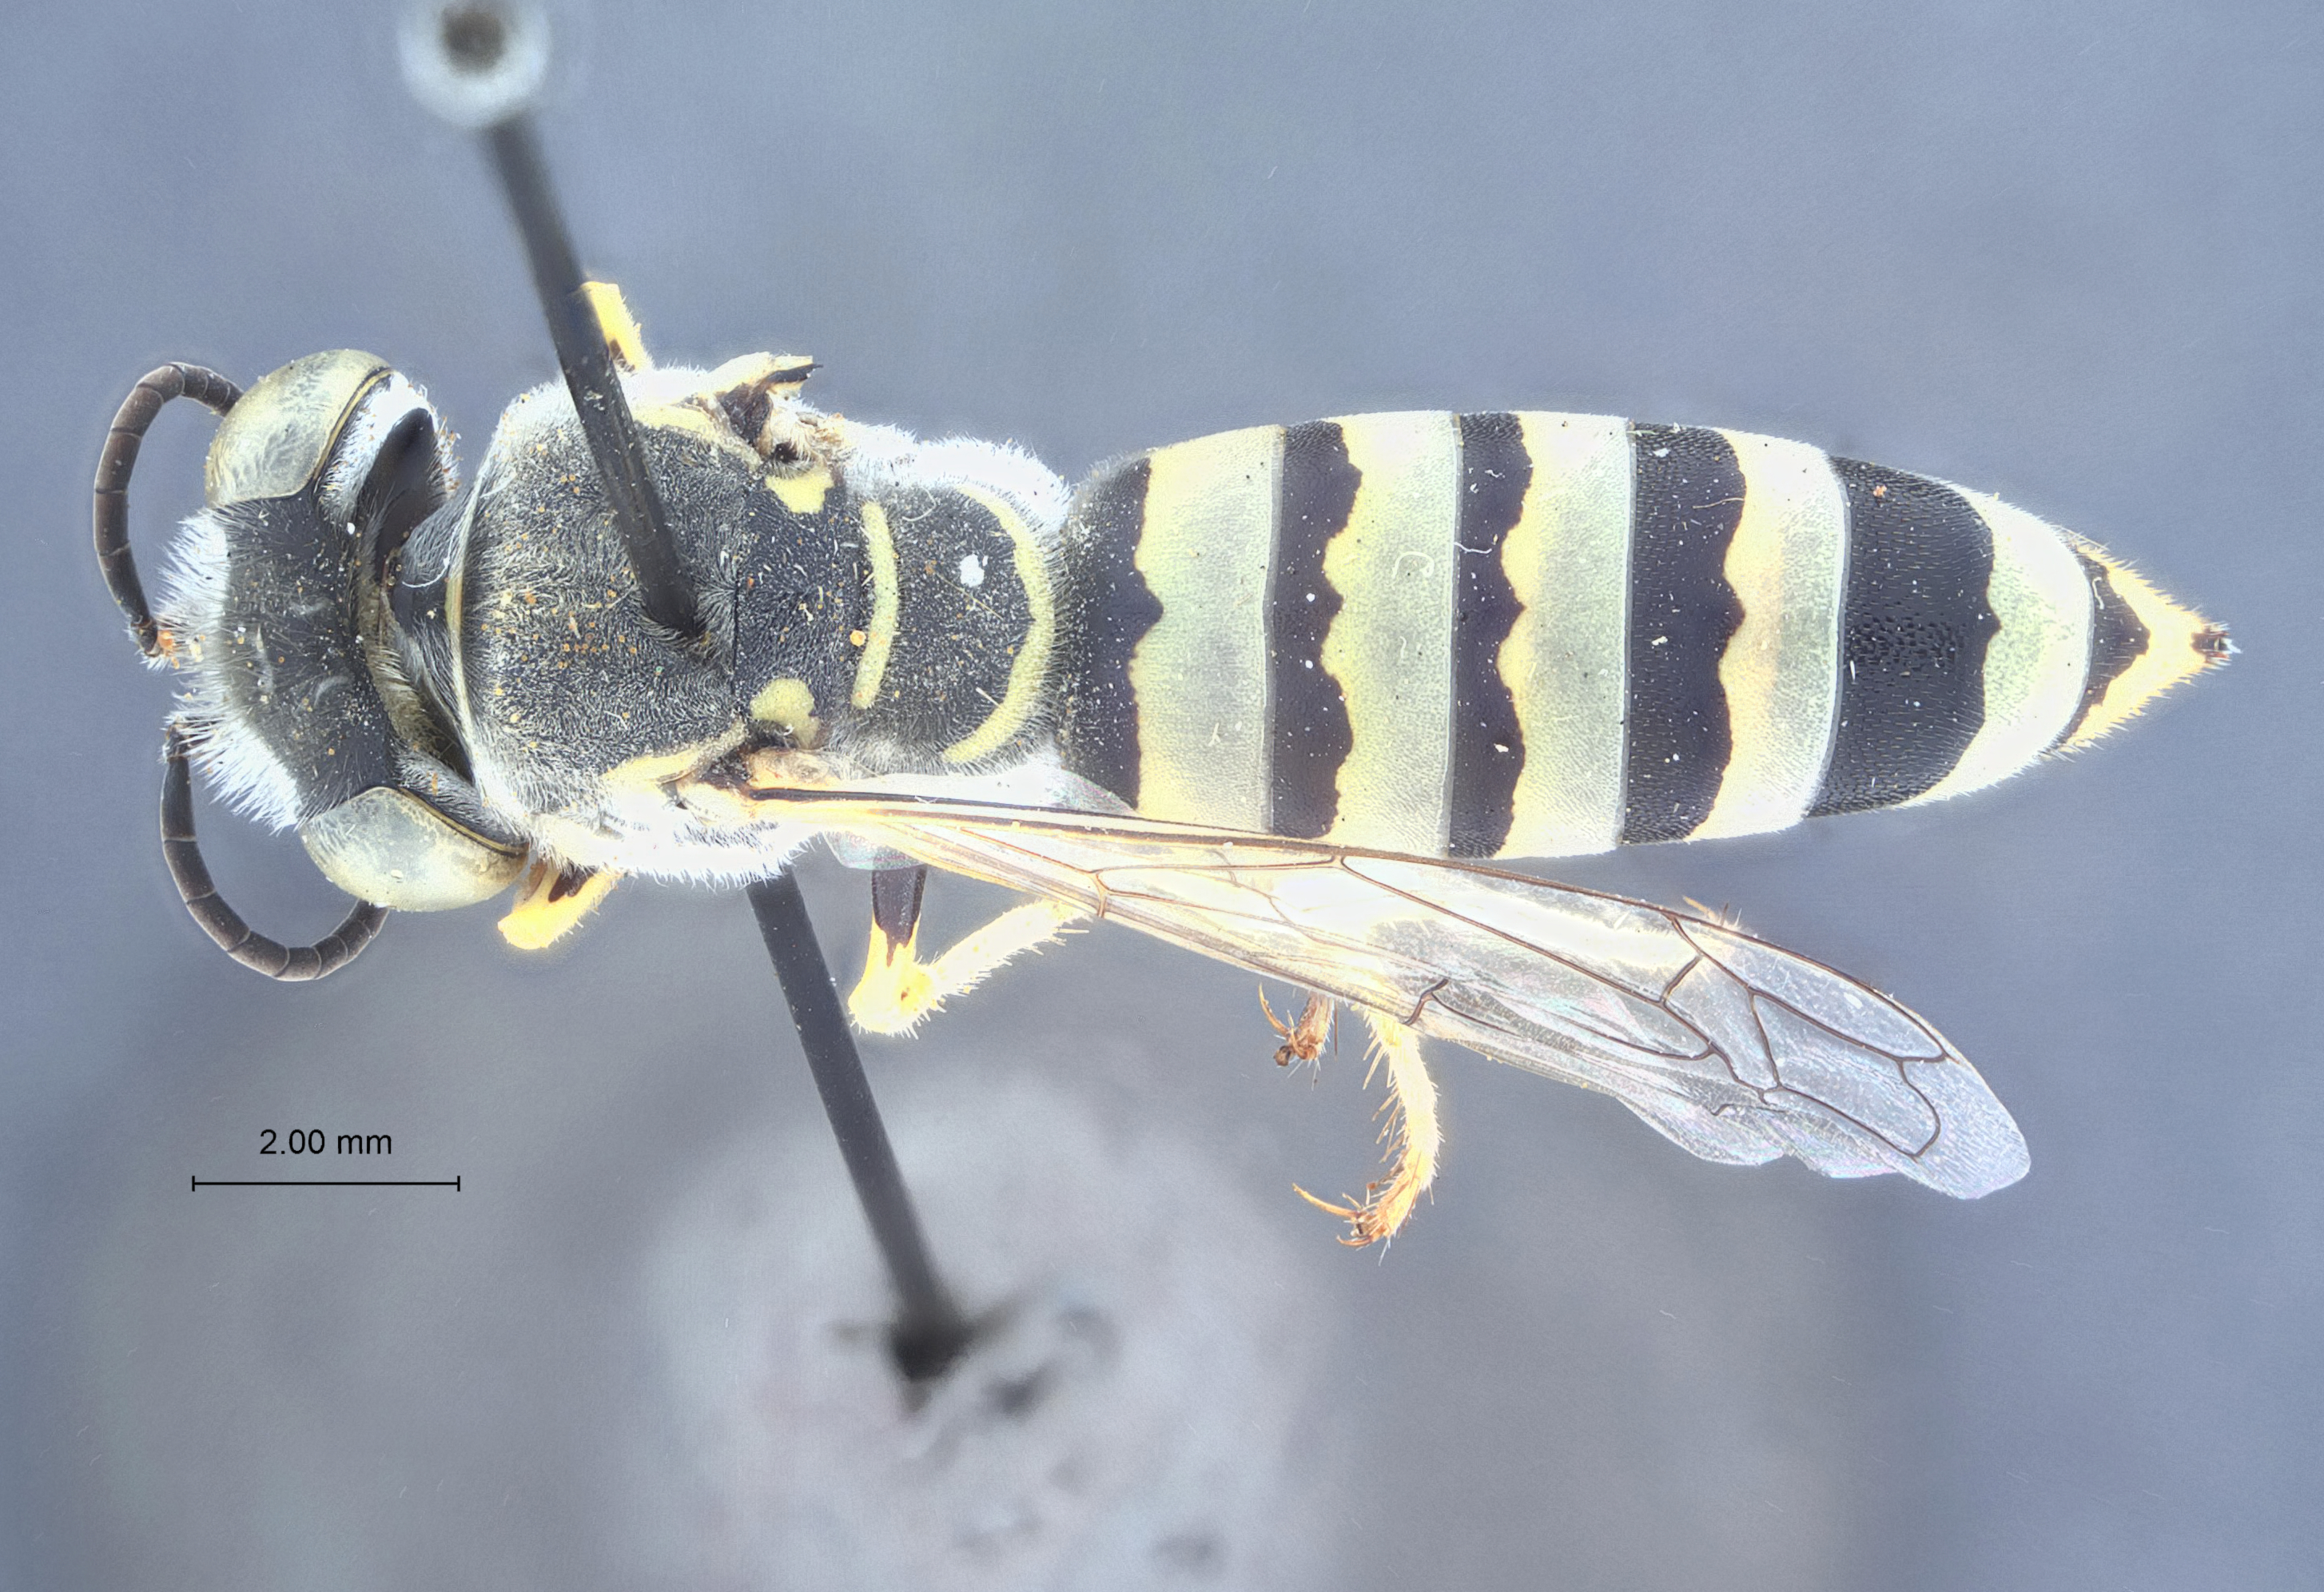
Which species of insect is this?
Microbembex equalis
